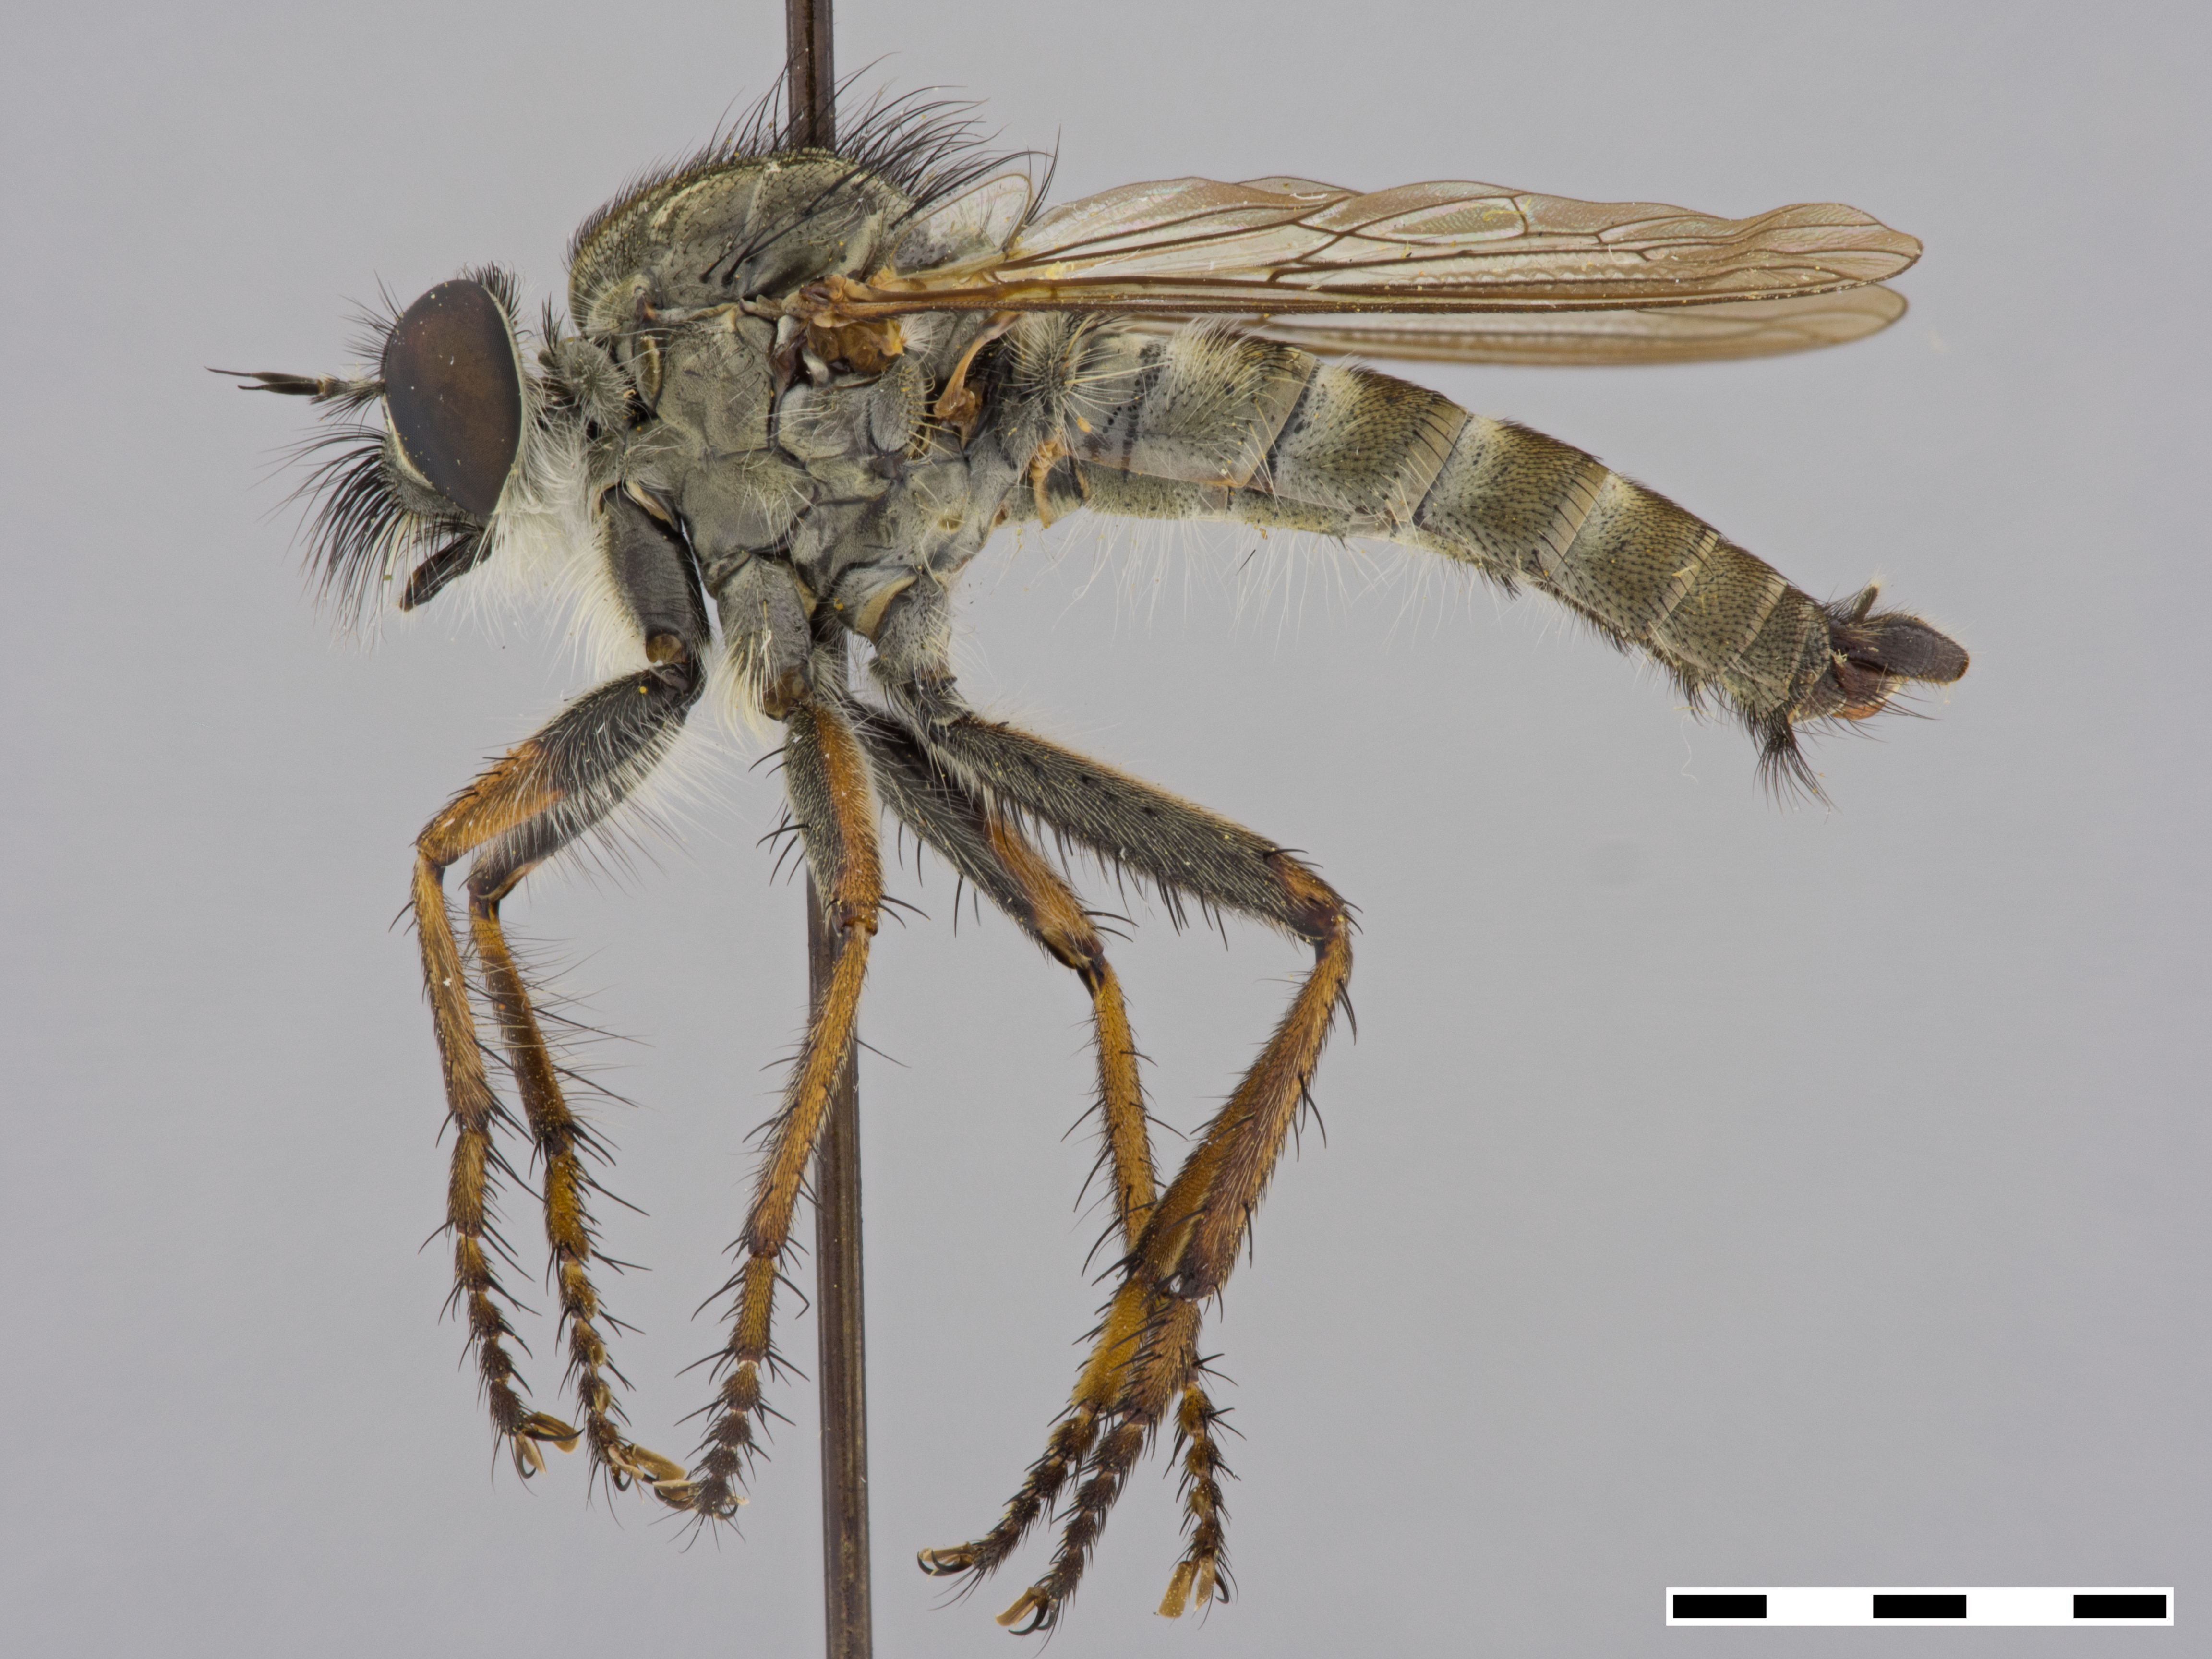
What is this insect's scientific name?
Tolmerus atricapillus
